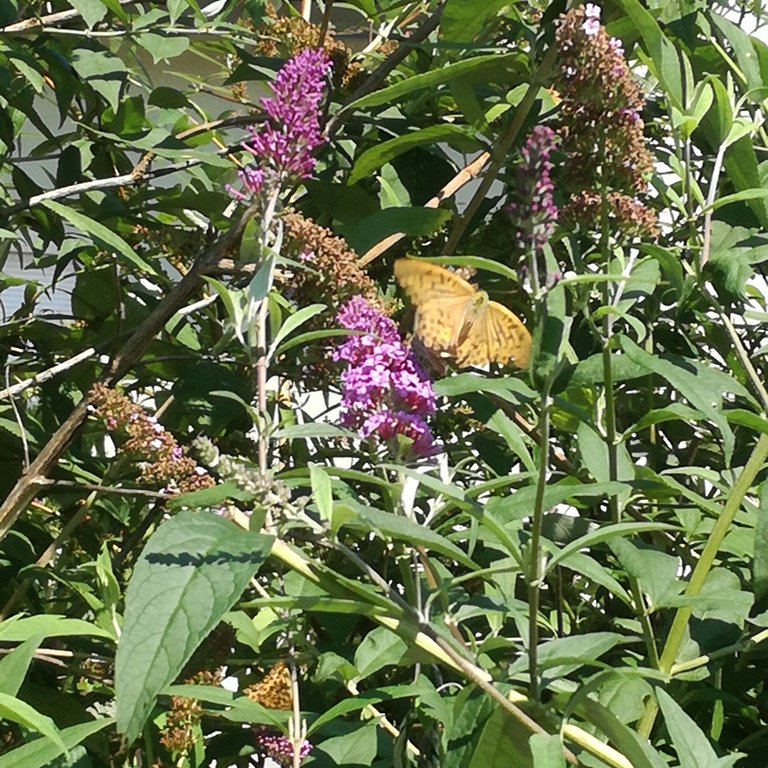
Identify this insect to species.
Argynnis paphia
